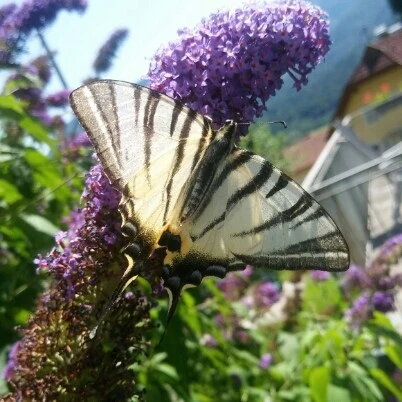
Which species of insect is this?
Iphiclides podalirius
